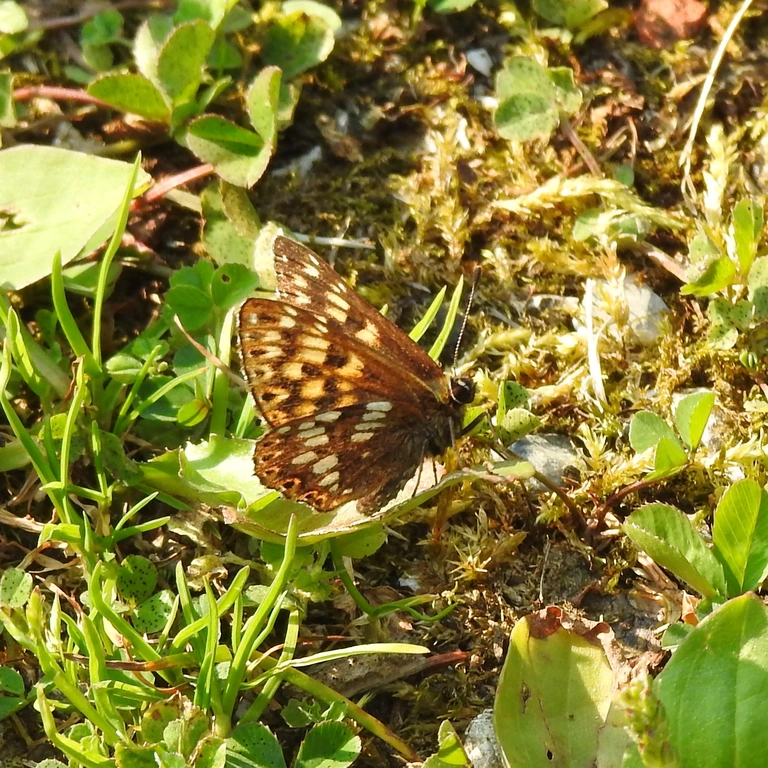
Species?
Hamearis lucina
